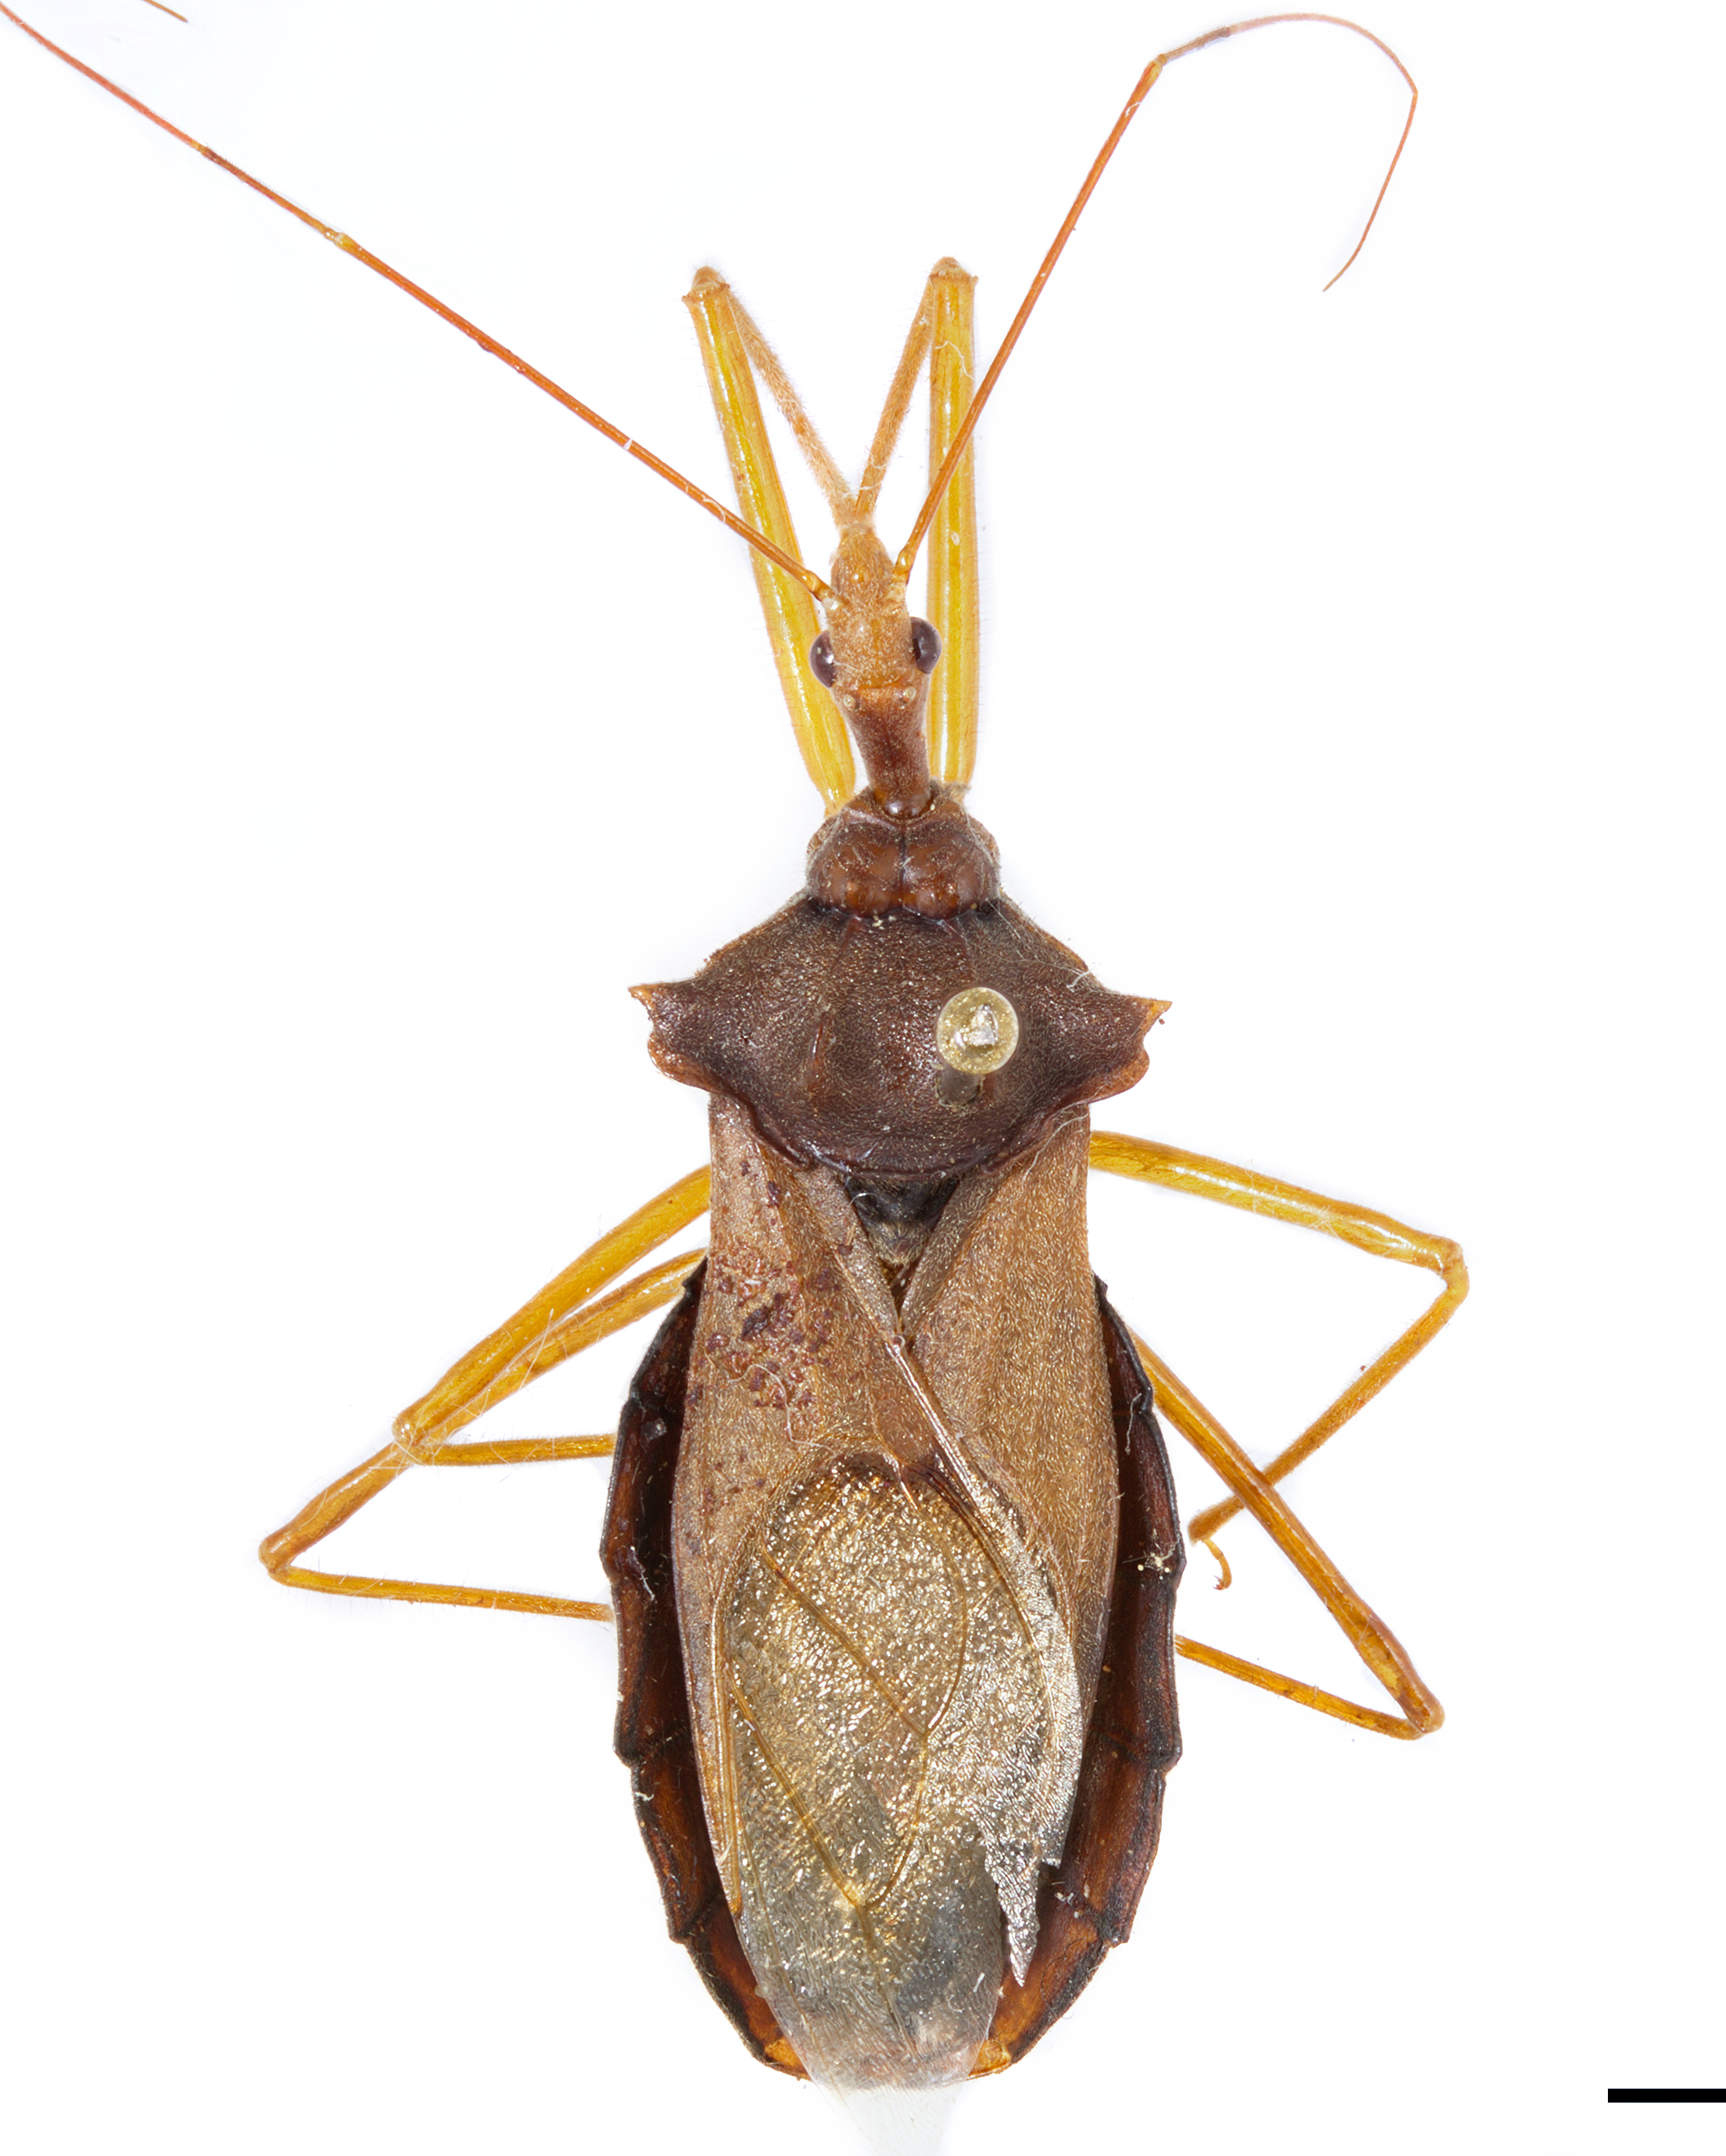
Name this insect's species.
Montina fumosa
